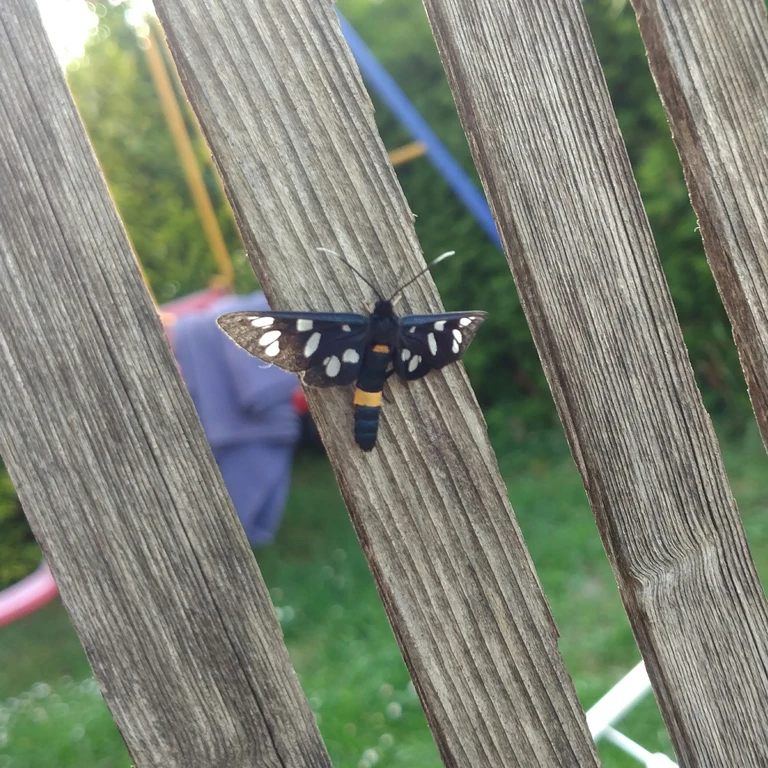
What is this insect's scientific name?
Amata phegea
